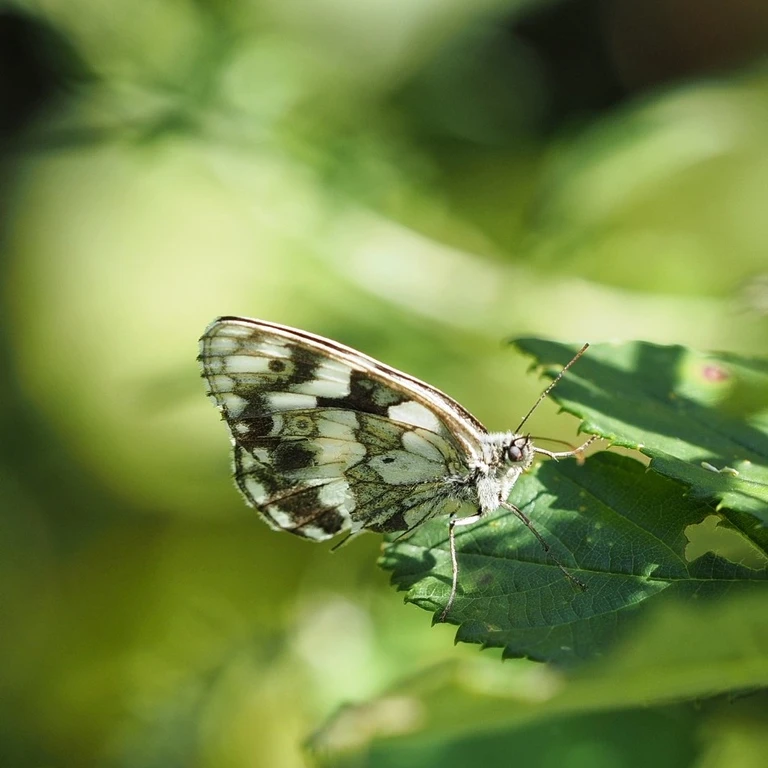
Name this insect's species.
Melanargia galathea
